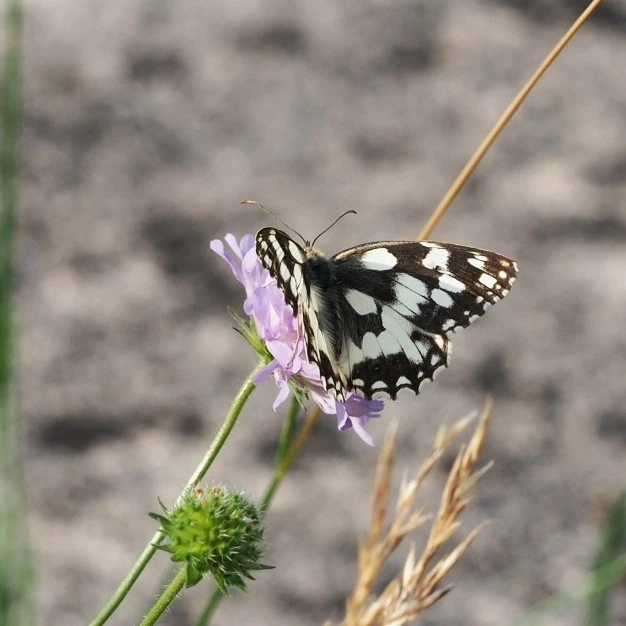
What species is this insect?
Melanargia galathea
